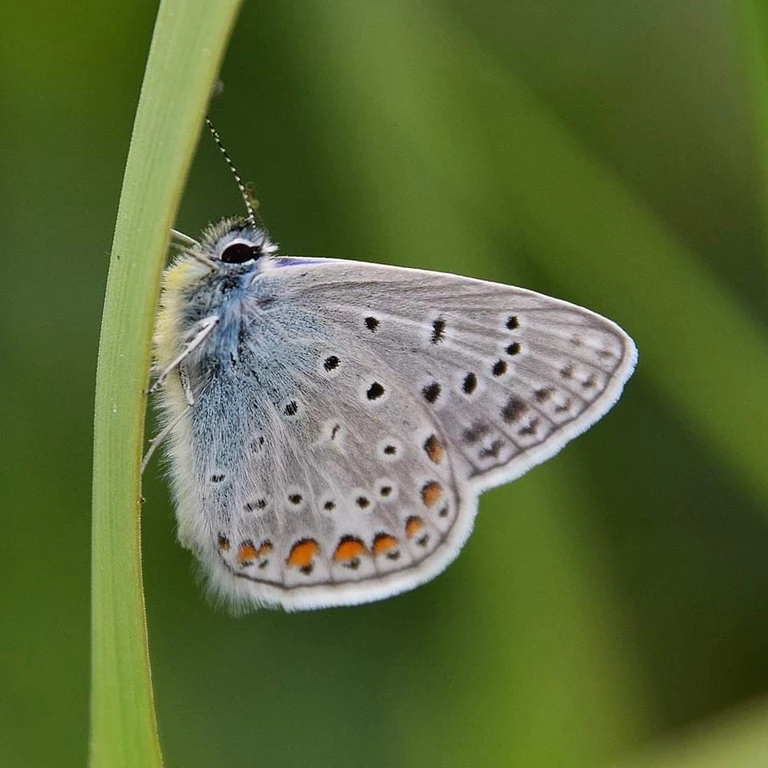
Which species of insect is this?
Polyommatus icarus
